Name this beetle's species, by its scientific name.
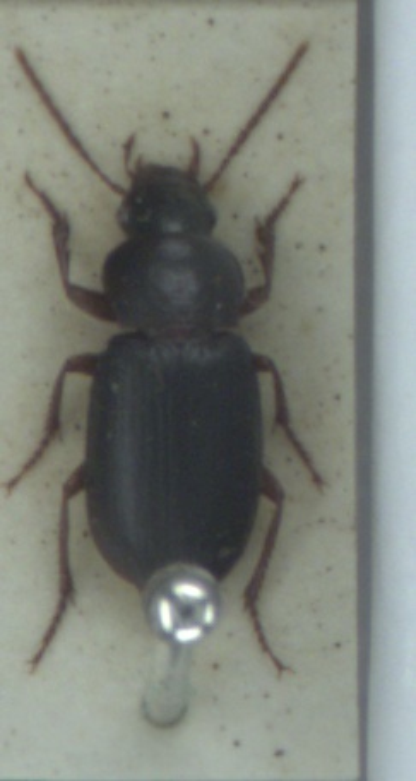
Ophonus rufibarbis
